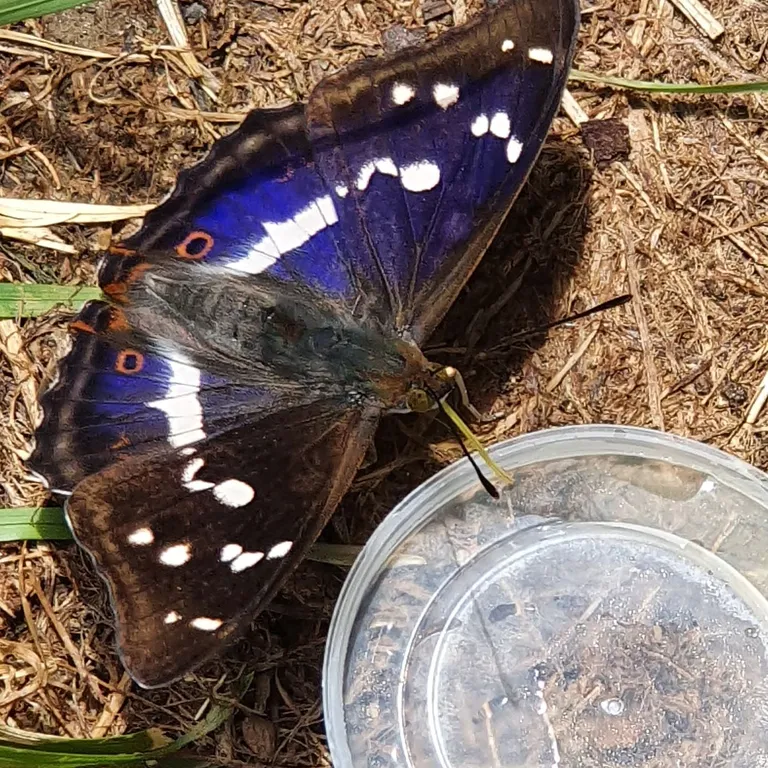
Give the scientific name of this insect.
Apatura iris
